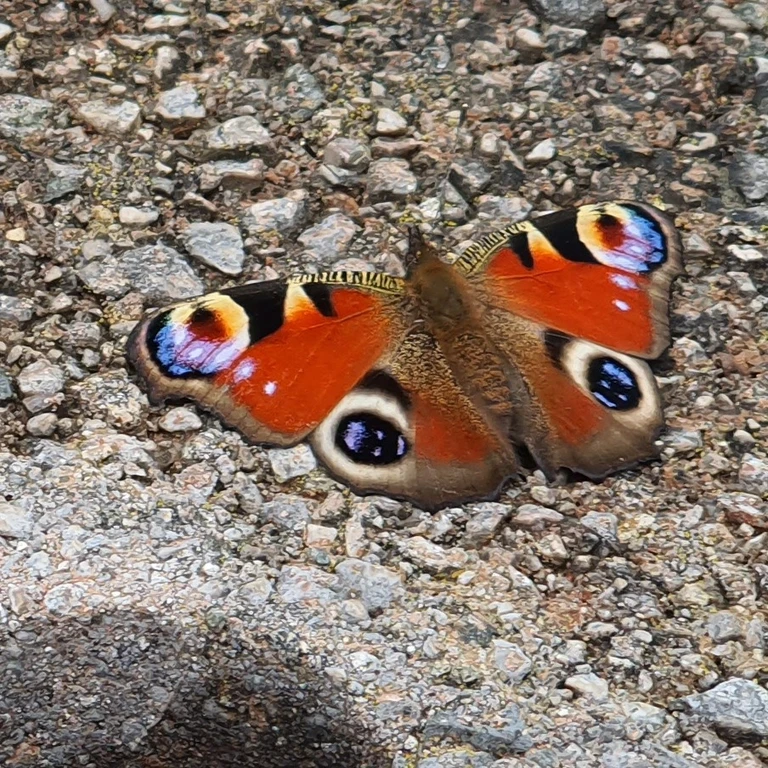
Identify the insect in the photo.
Aglais io
